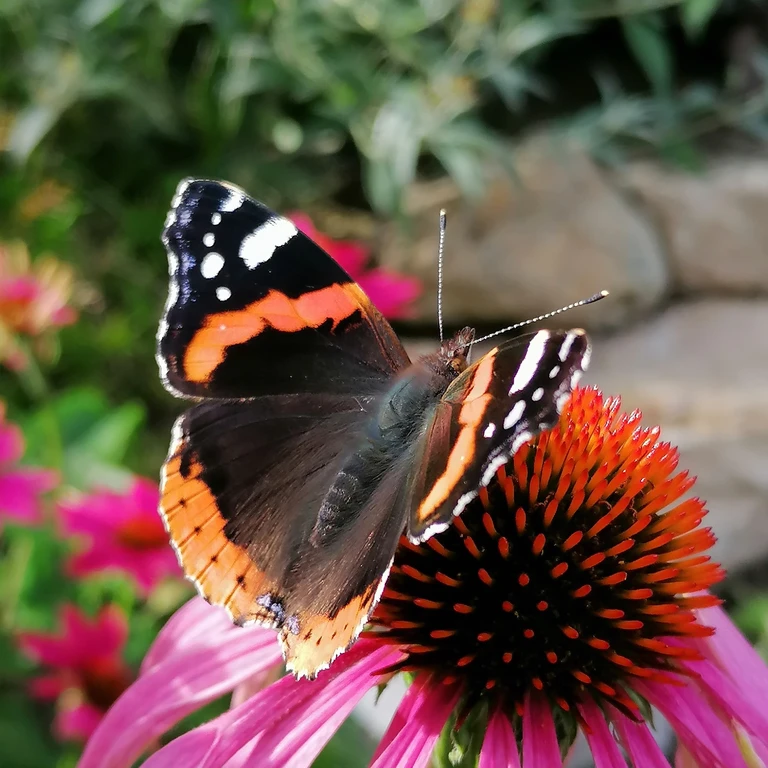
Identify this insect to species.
Vanessa atalanta
